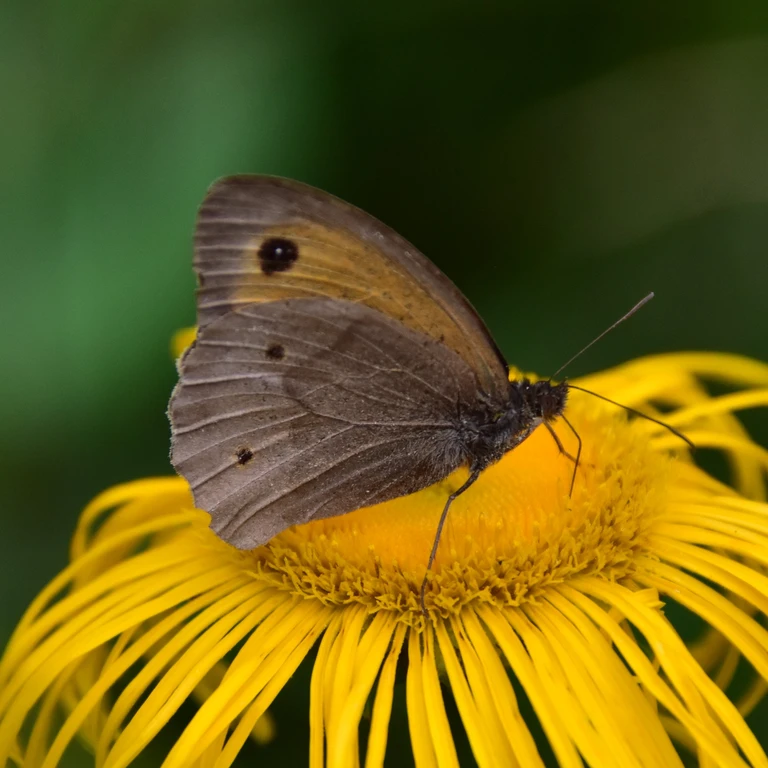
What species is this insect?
Maniola jurtina
